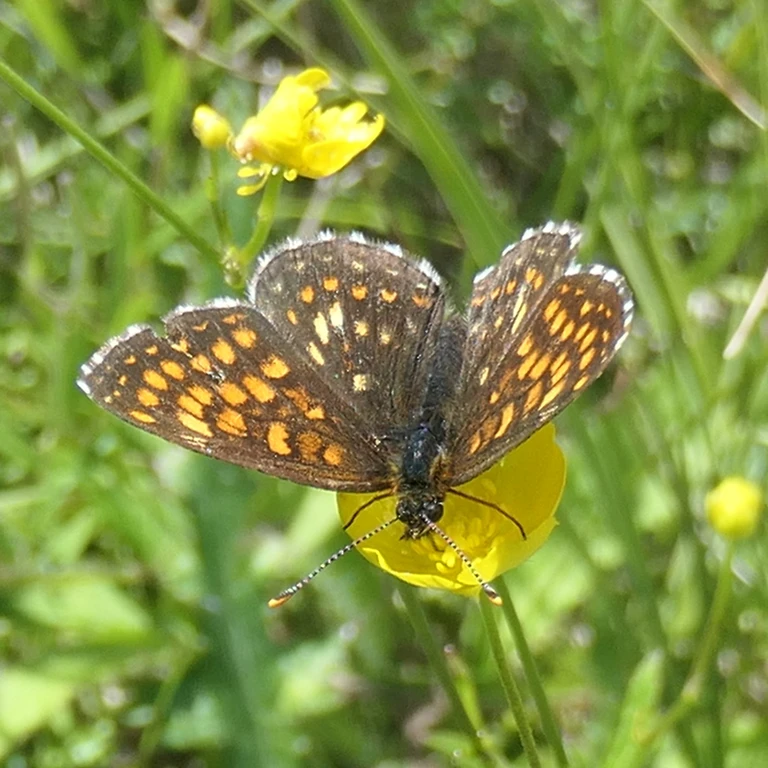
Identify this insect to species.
Melitaea diamina
